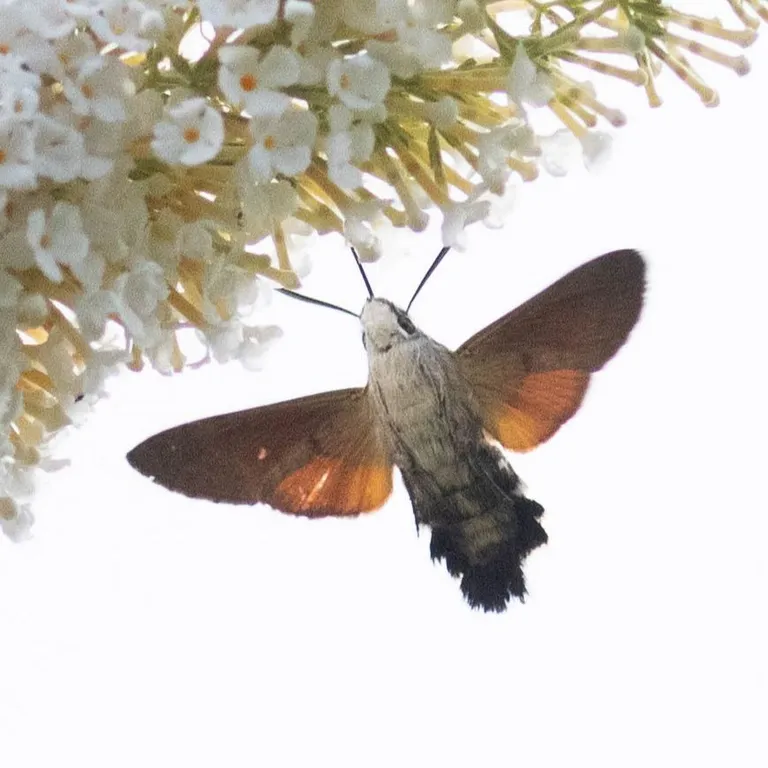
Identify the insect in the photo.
Macroglossum stellatarum
